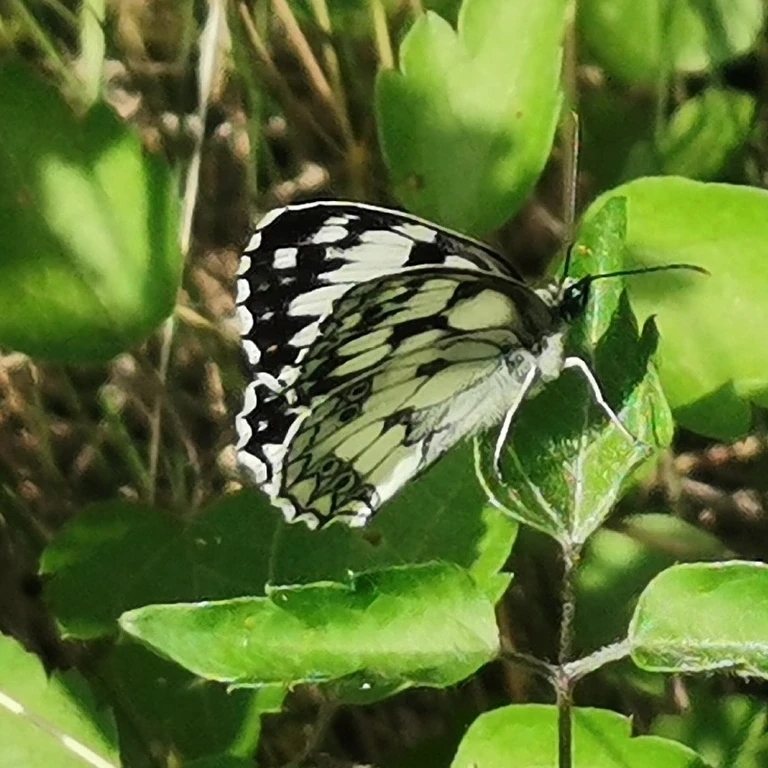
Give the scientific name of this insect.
Melanargia galathea
